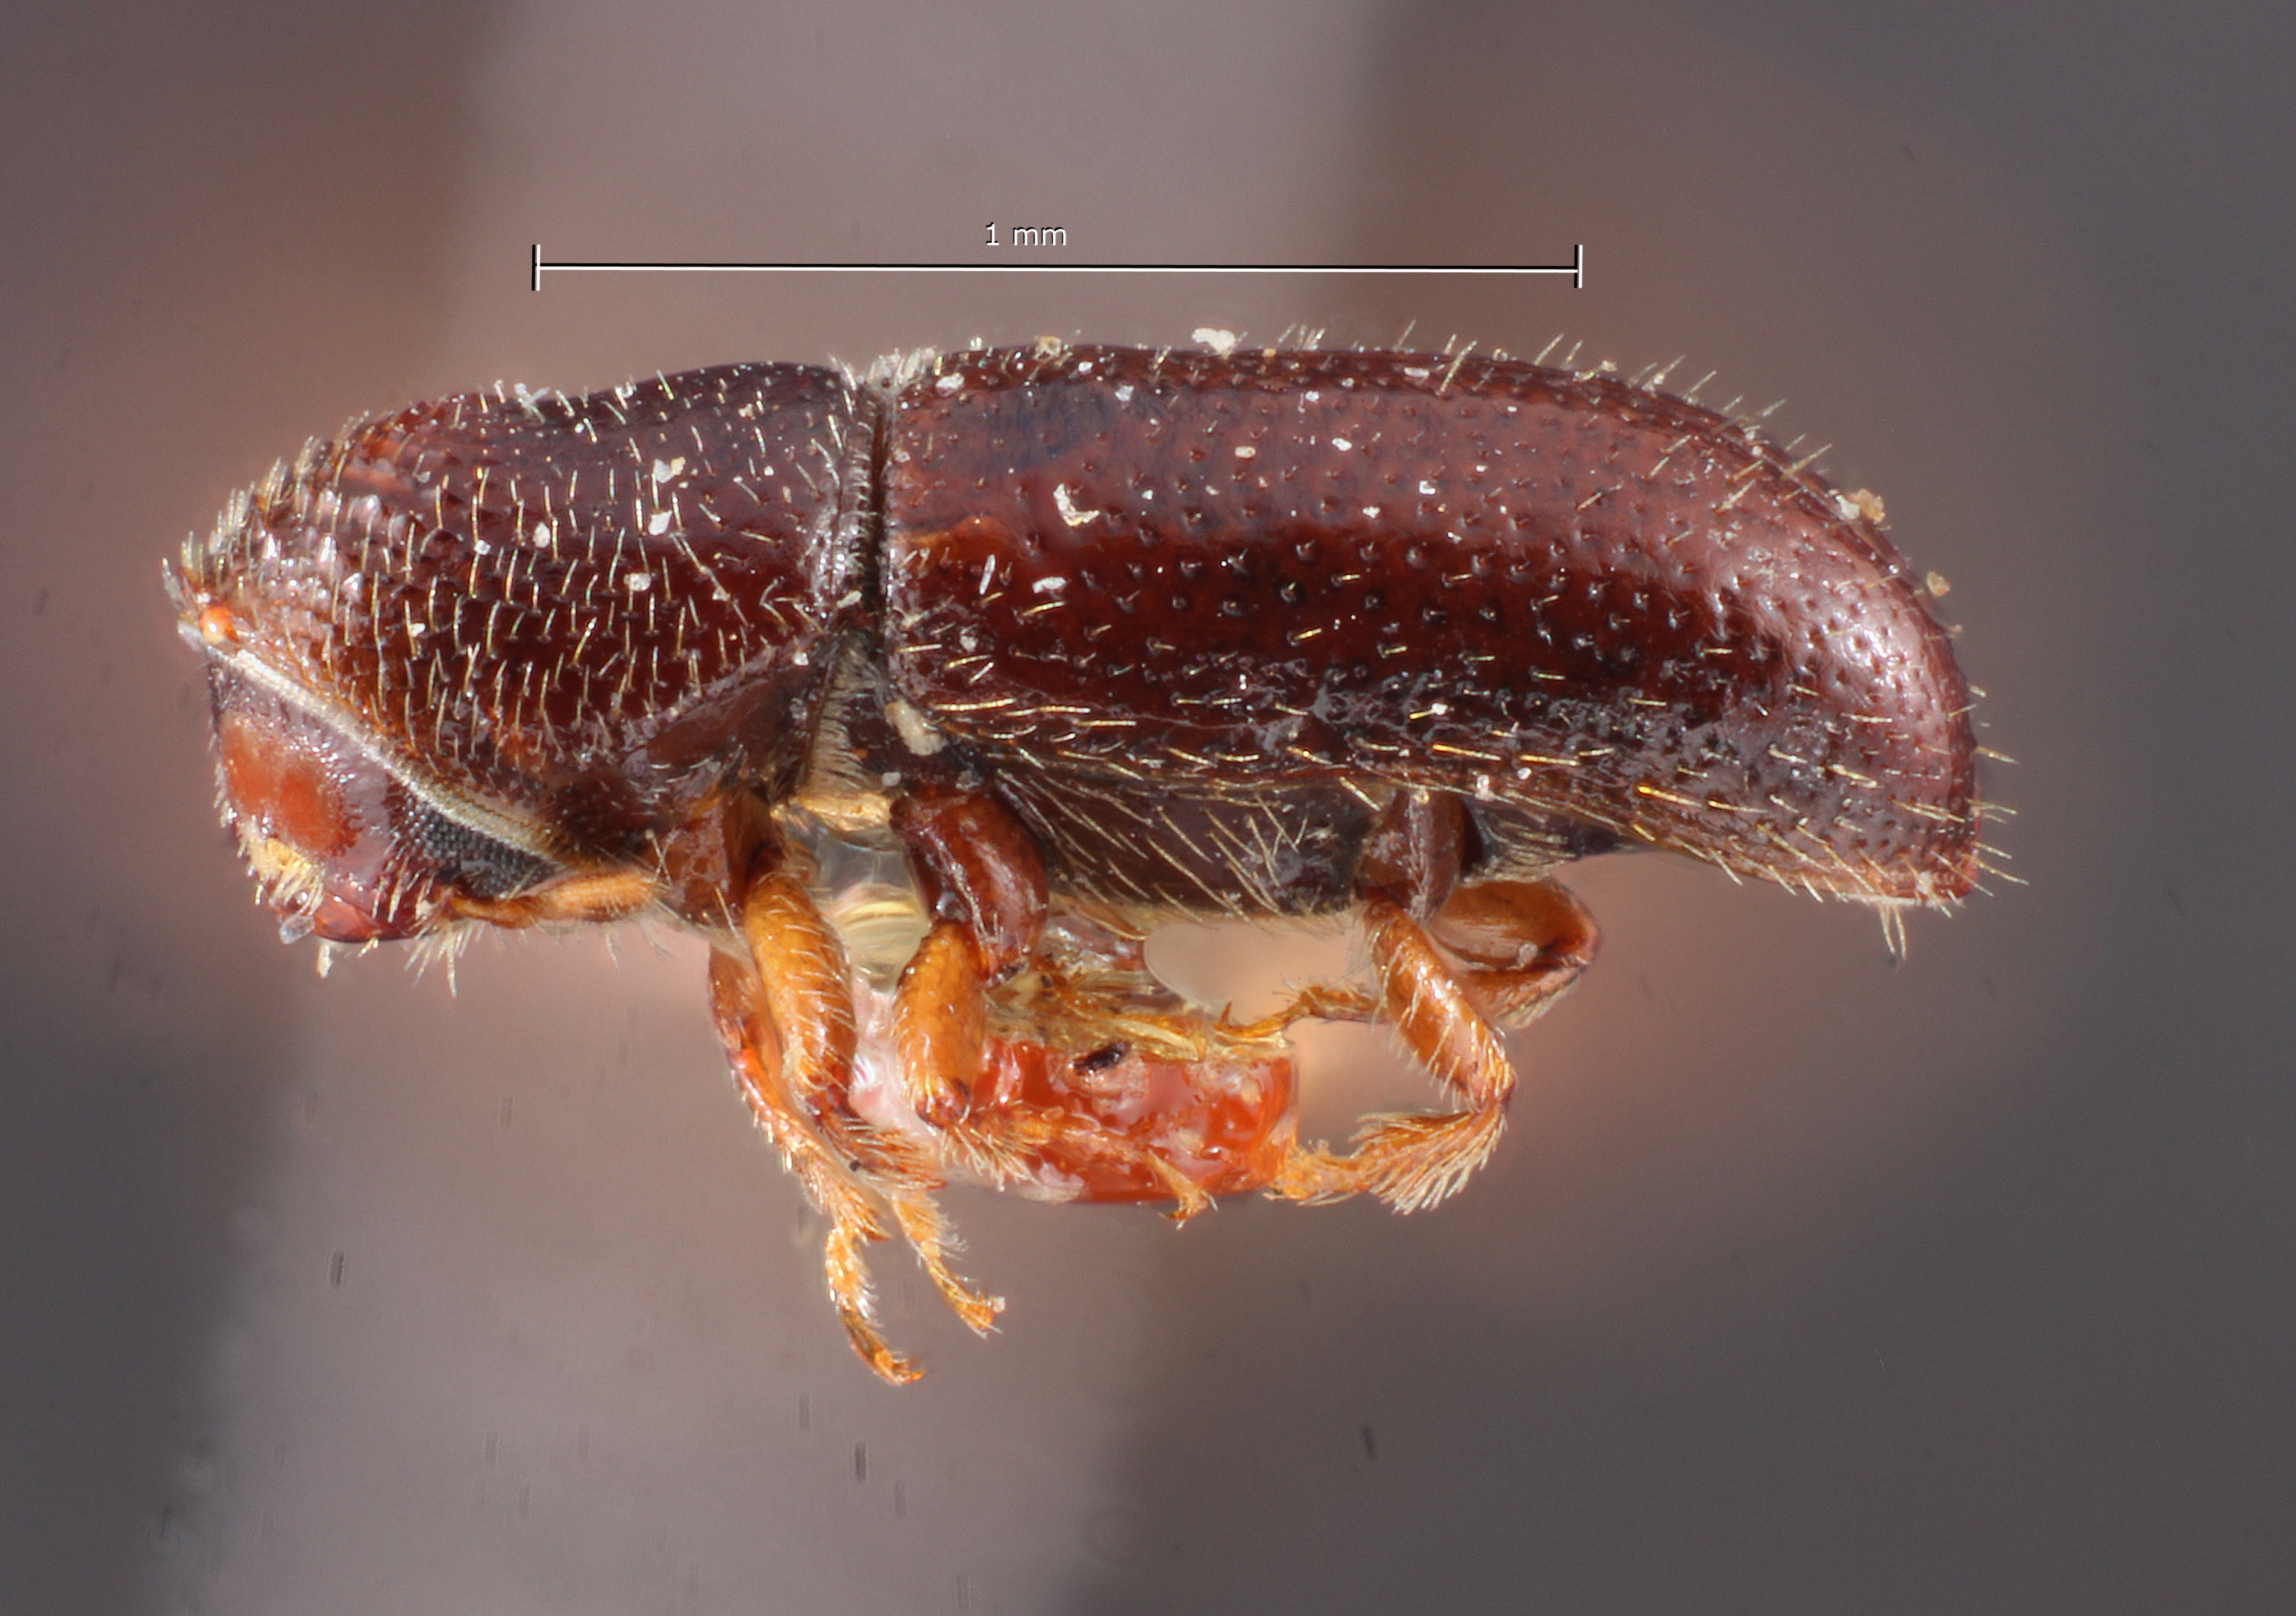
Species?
Pityophthorus balsameus
